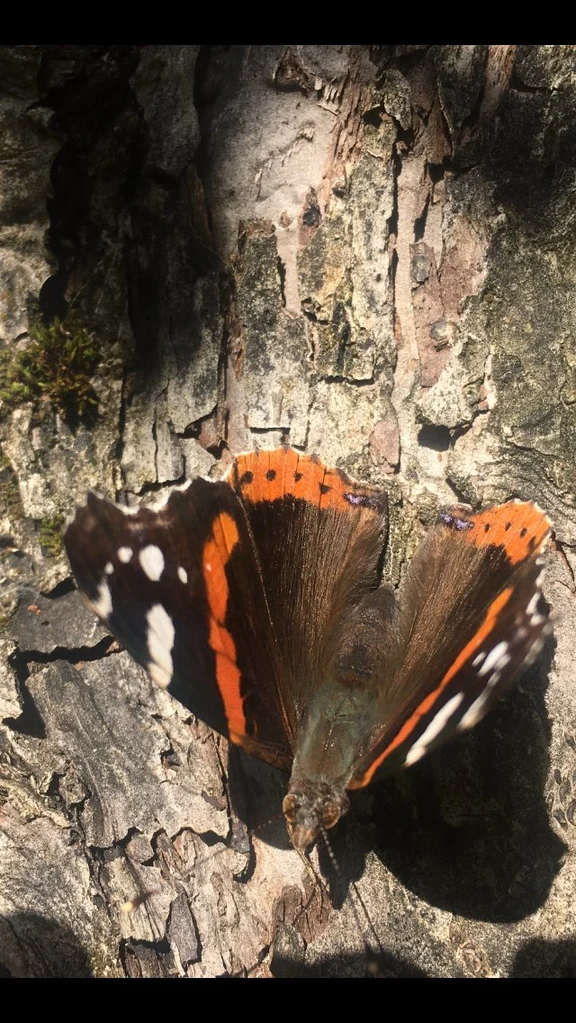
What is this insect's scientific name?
Vanessa atalanta
